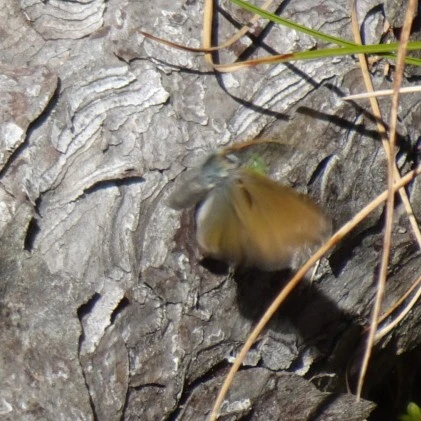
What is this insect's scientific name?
Callophrys rubi
